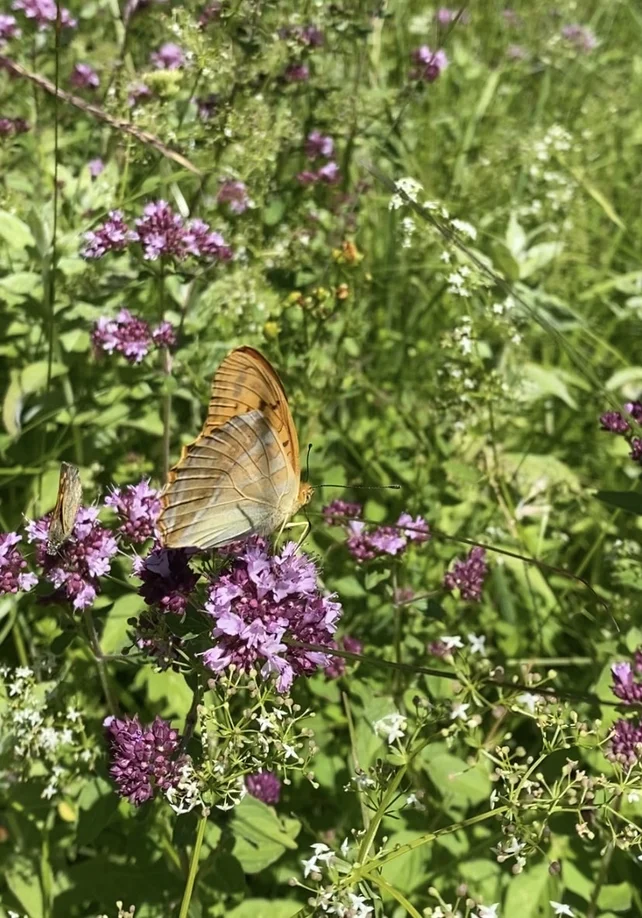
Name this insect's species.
Argynnis paphia
